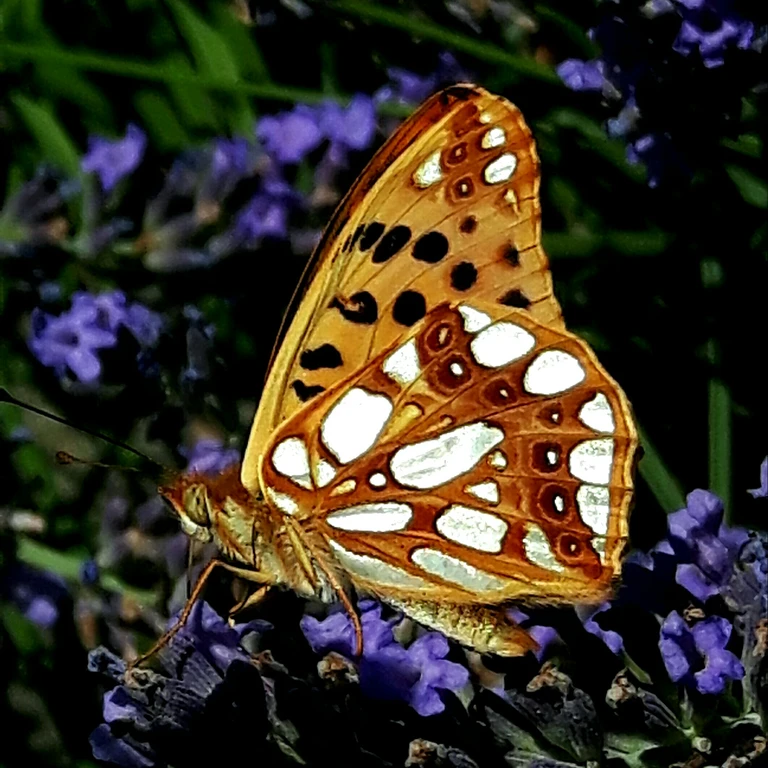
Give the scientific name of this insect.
Issoria lathonia
